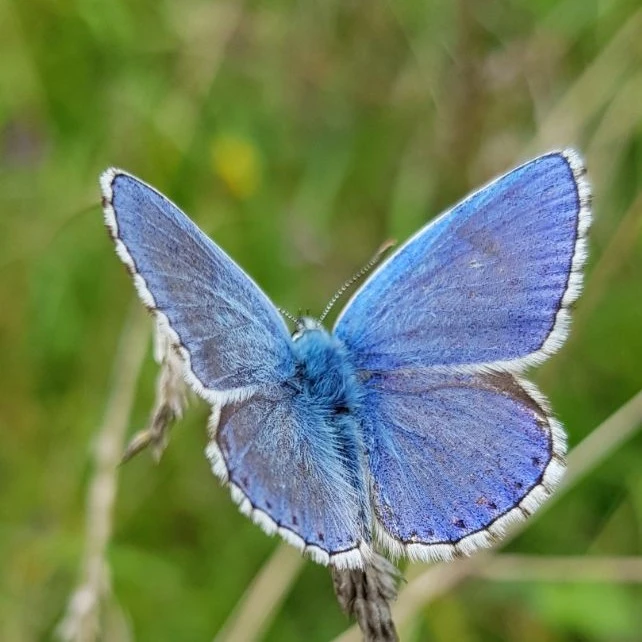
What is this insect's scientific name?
Lysandra bellargus
